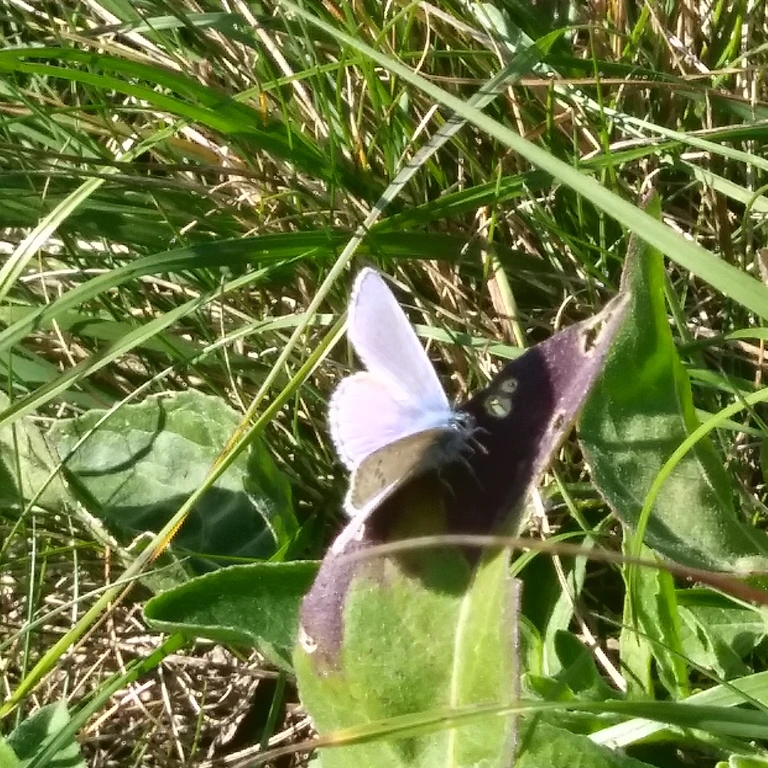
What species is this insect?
Polyommatus icarus
